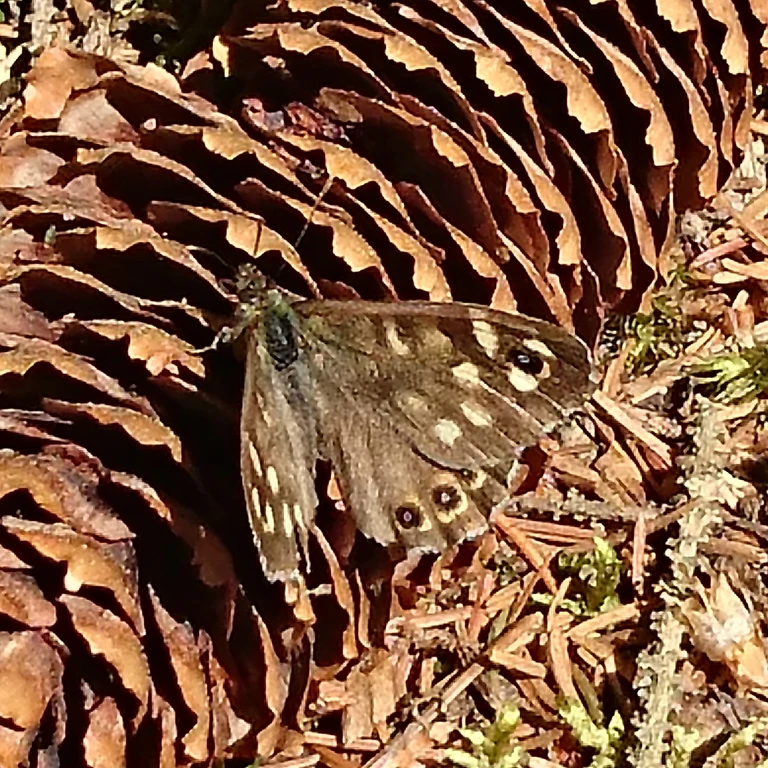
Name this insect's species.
Pararge aegeria
